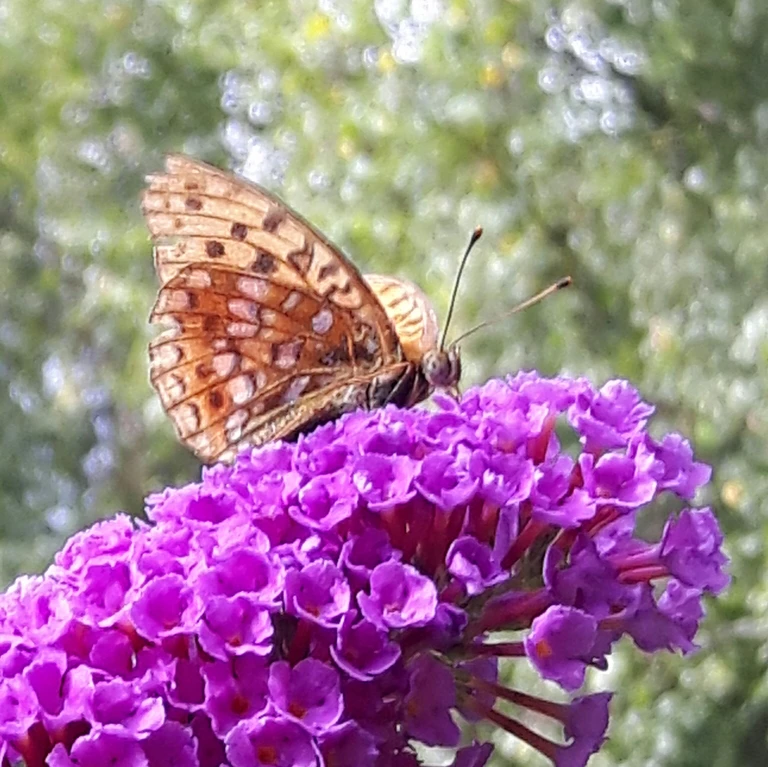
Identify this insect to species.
Fabriciana adippe
